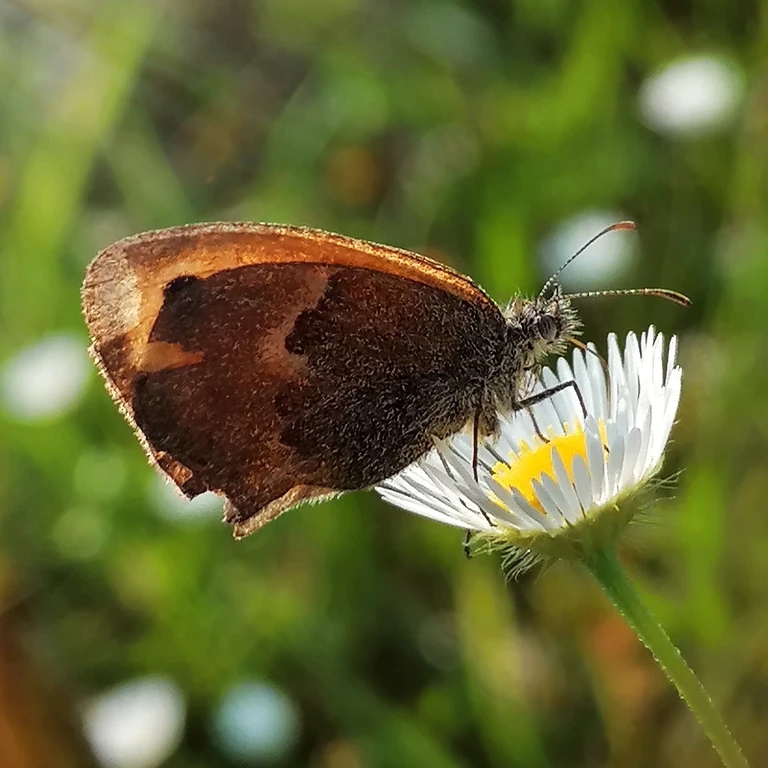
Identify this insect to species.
Coenonympha pamphilus
